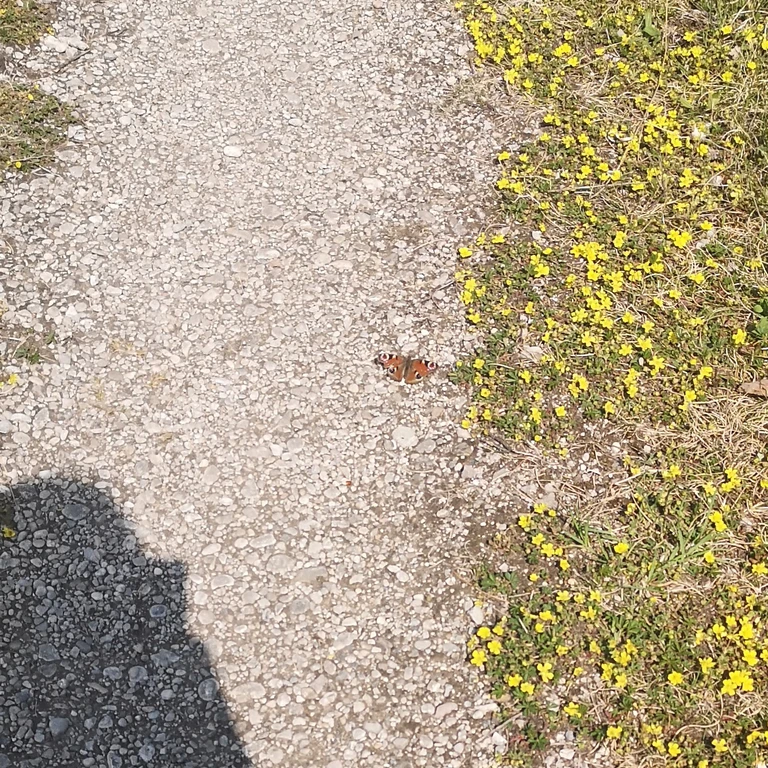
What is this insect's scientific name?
Aglais io
